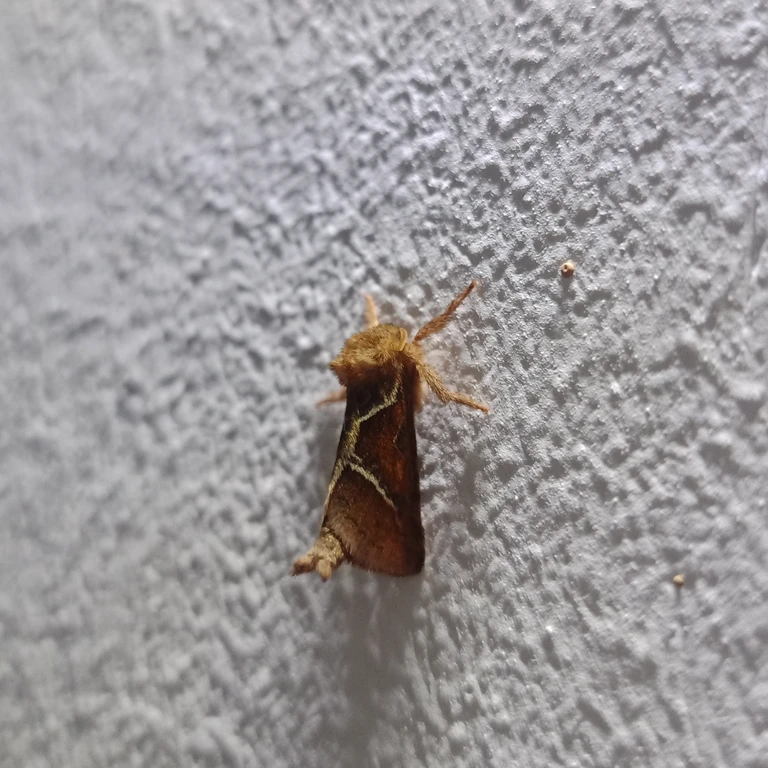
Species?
Triodia sylvina
